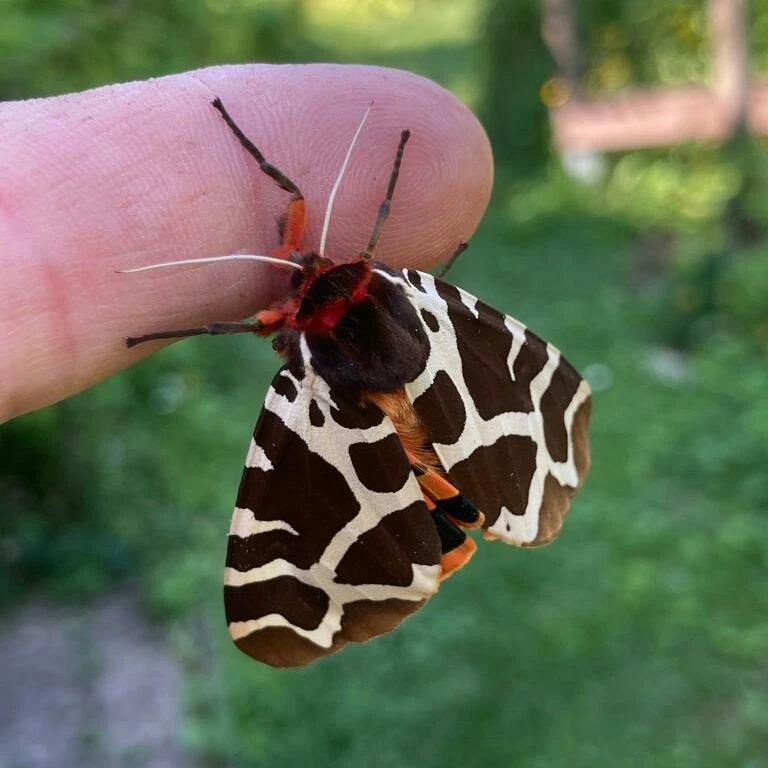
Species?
Arctia caja
